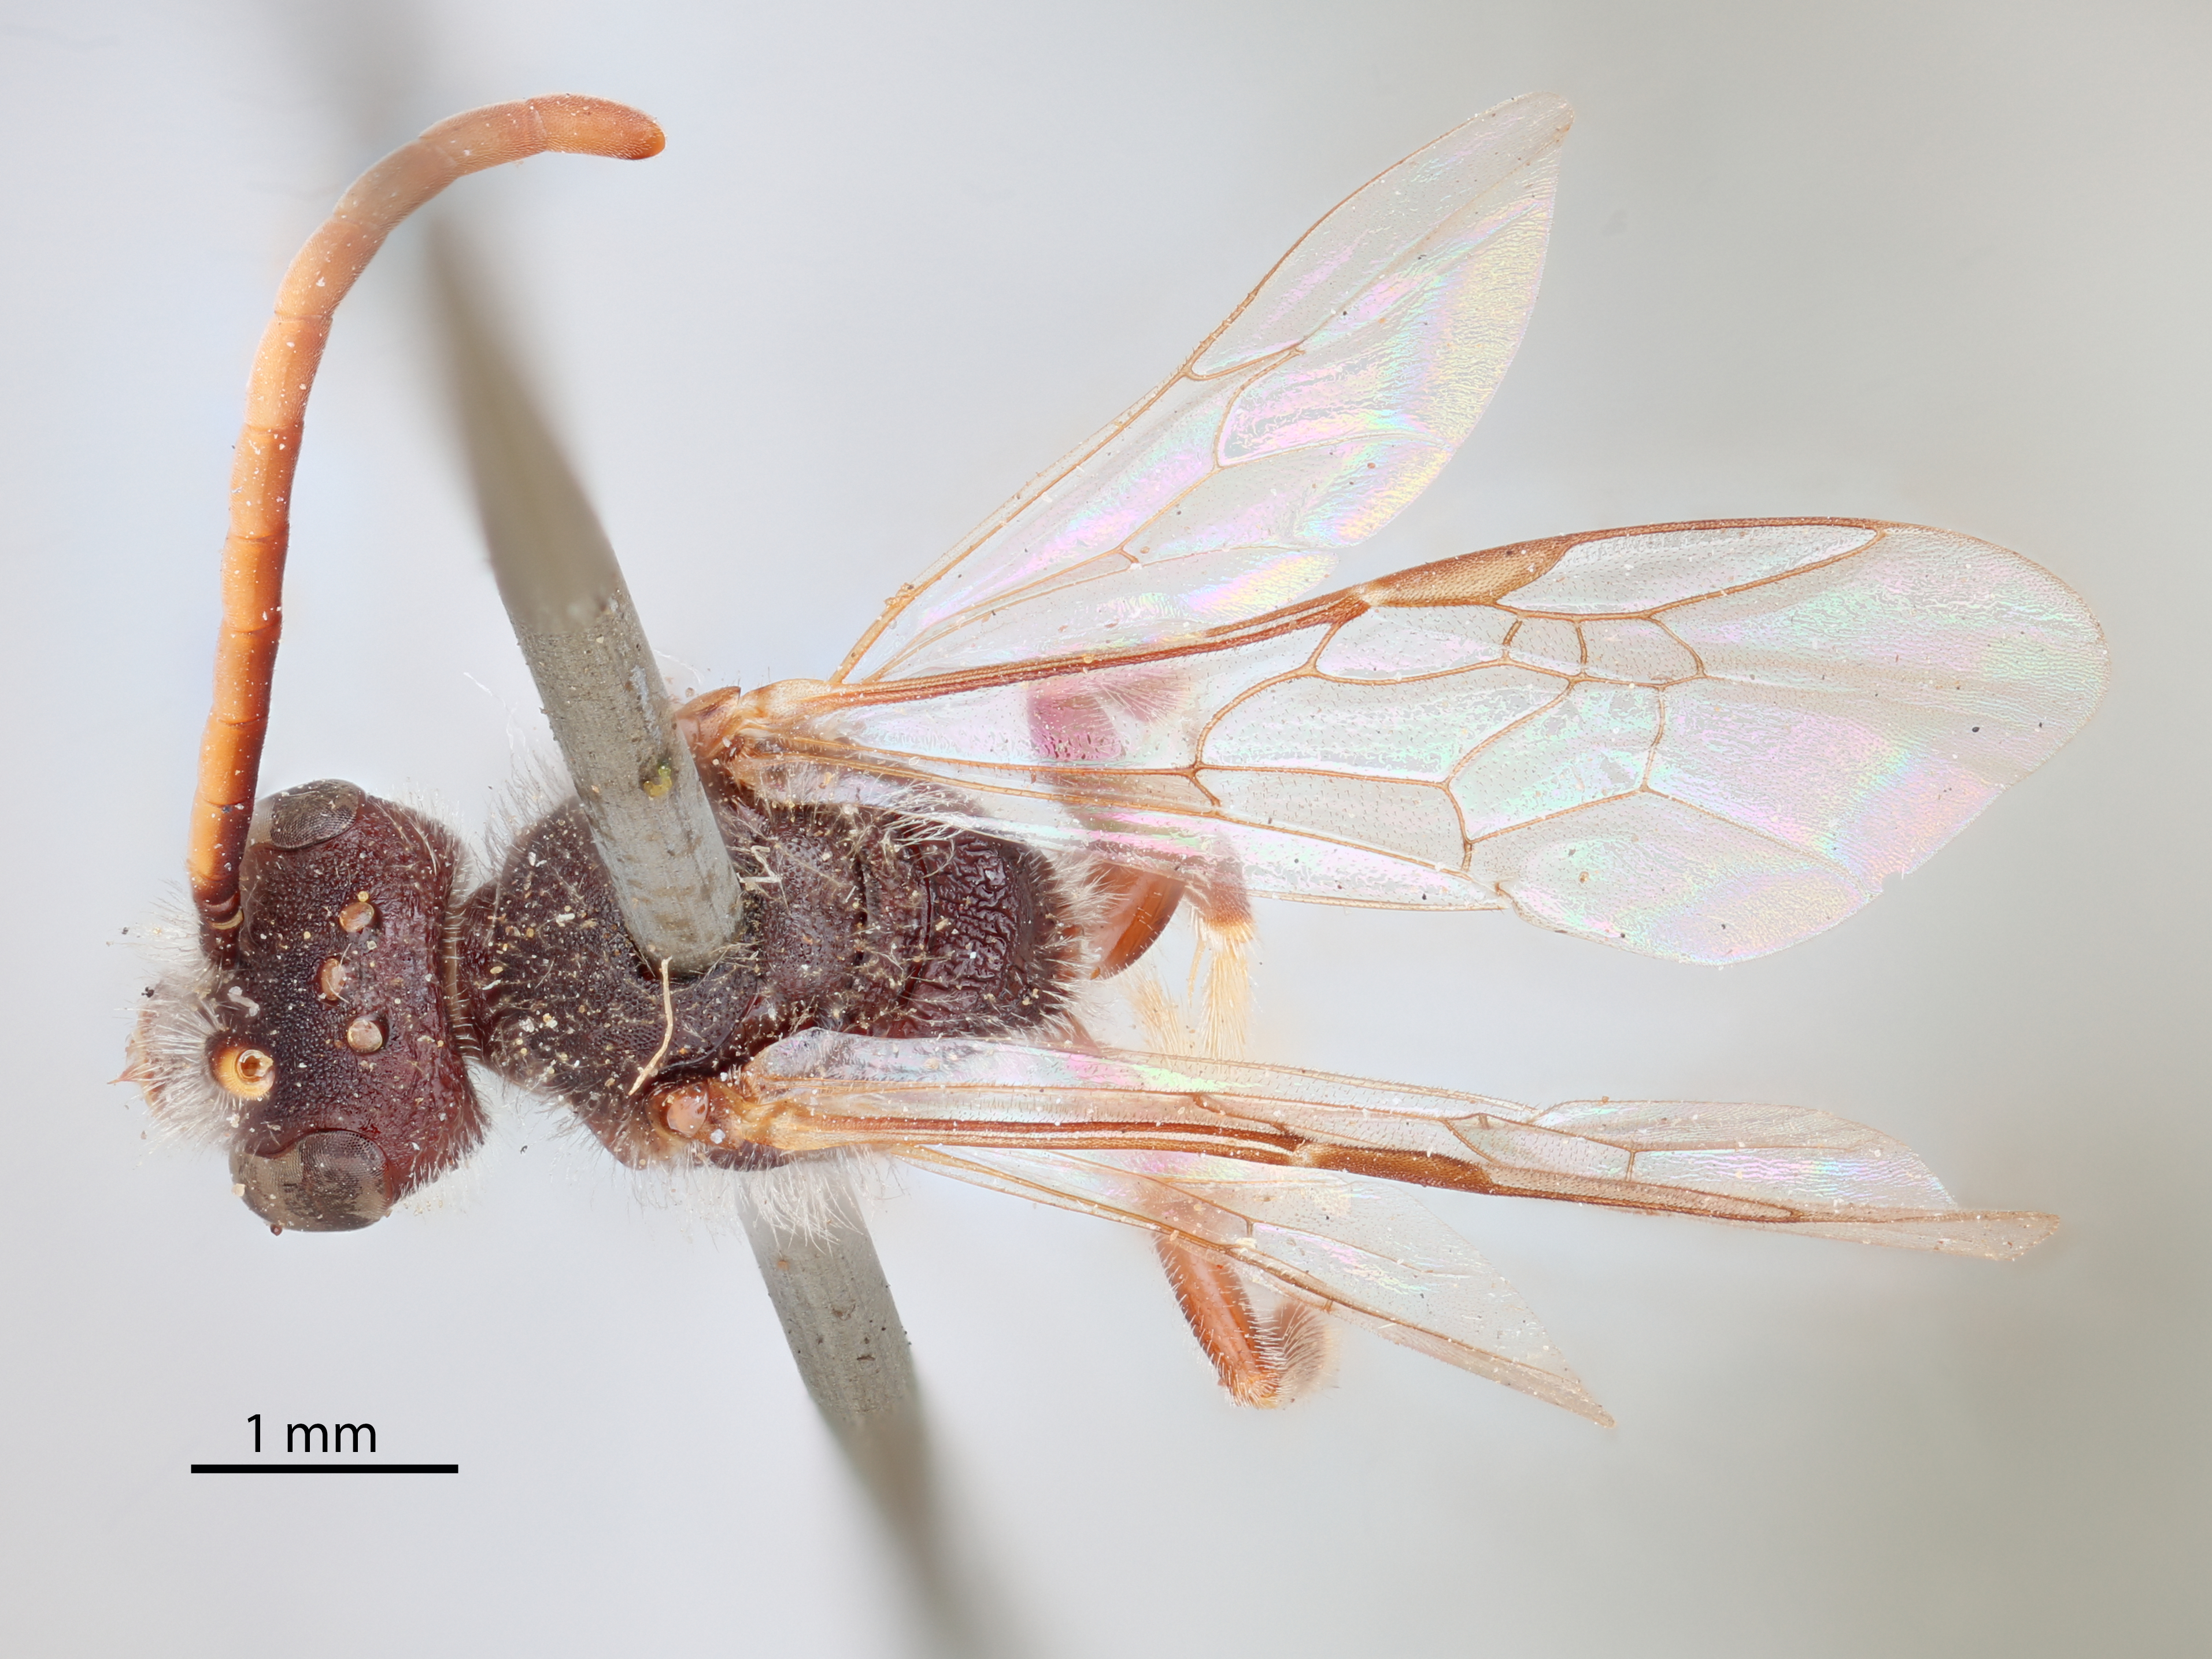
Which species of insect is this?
Halictus peraltus
